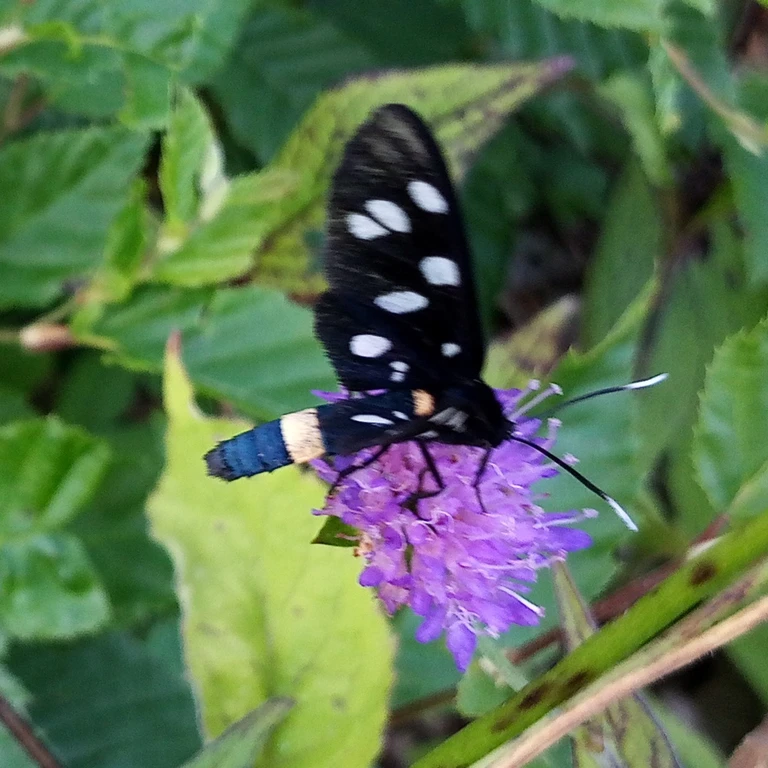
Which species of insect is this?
Amata phegea
